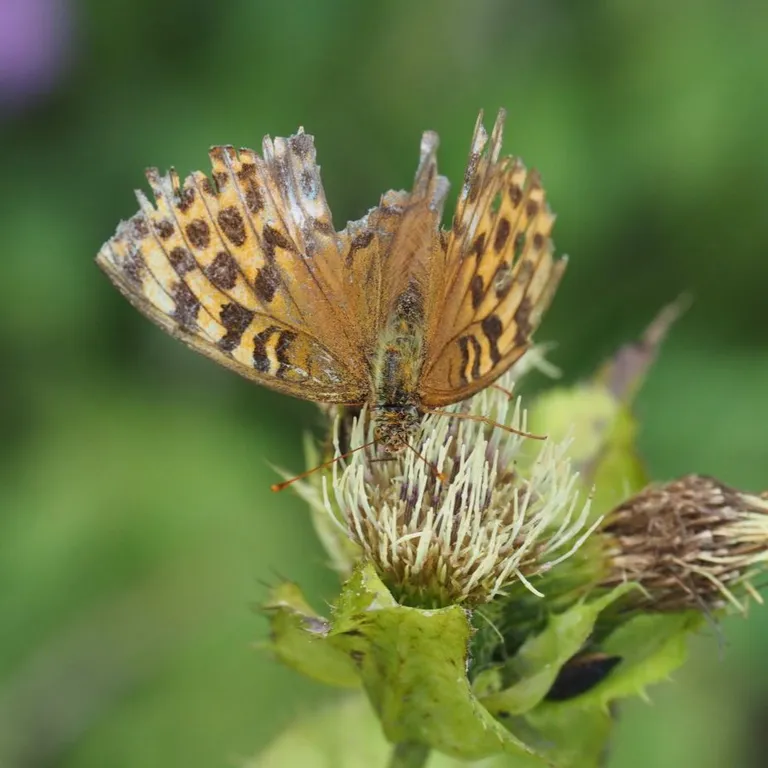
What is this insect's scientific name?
Argynnis paphia
